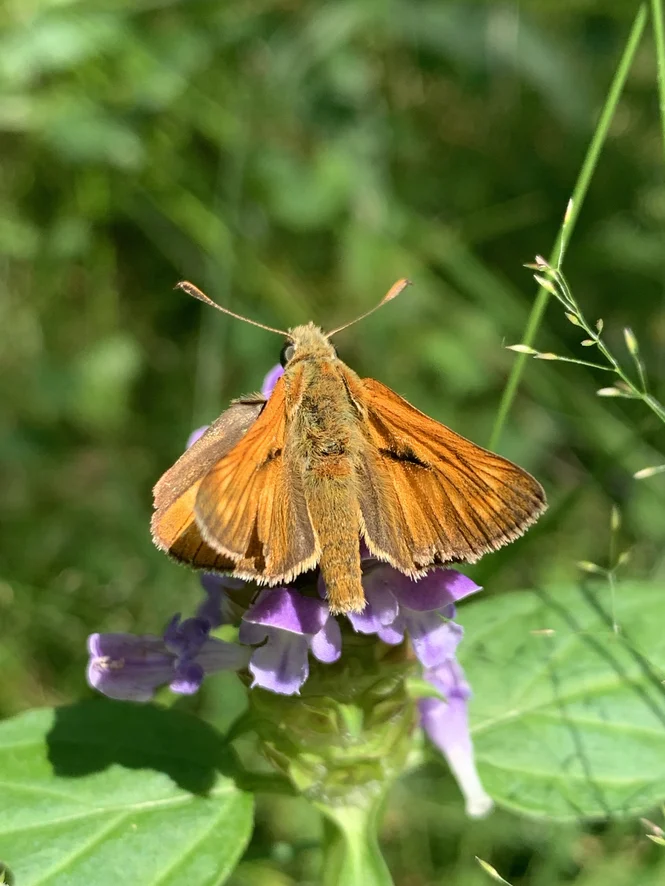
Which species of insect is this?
Ochlodes sylvanus (also Ochlodes venata)
